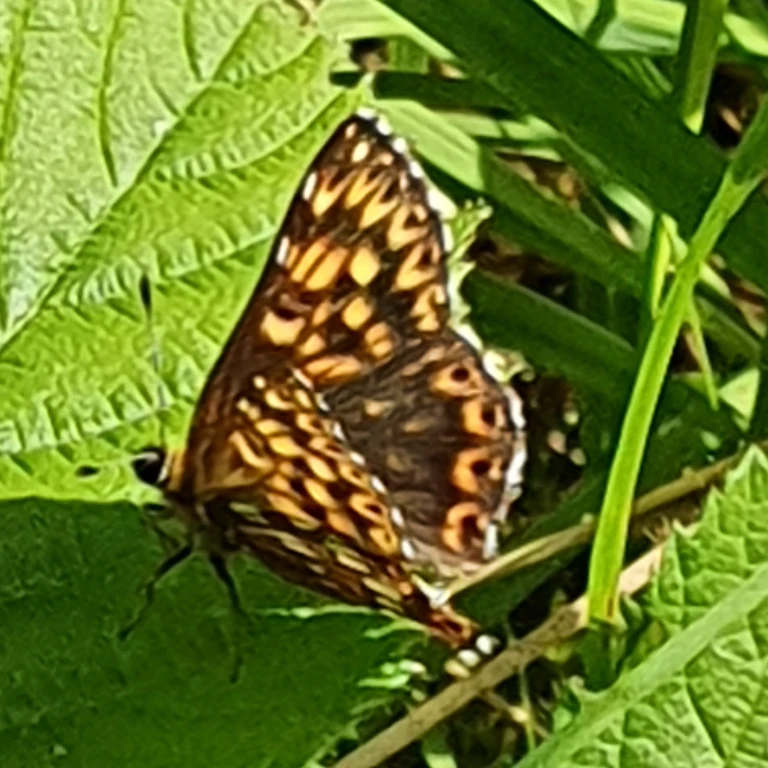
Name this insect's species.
Hamearis lucina
